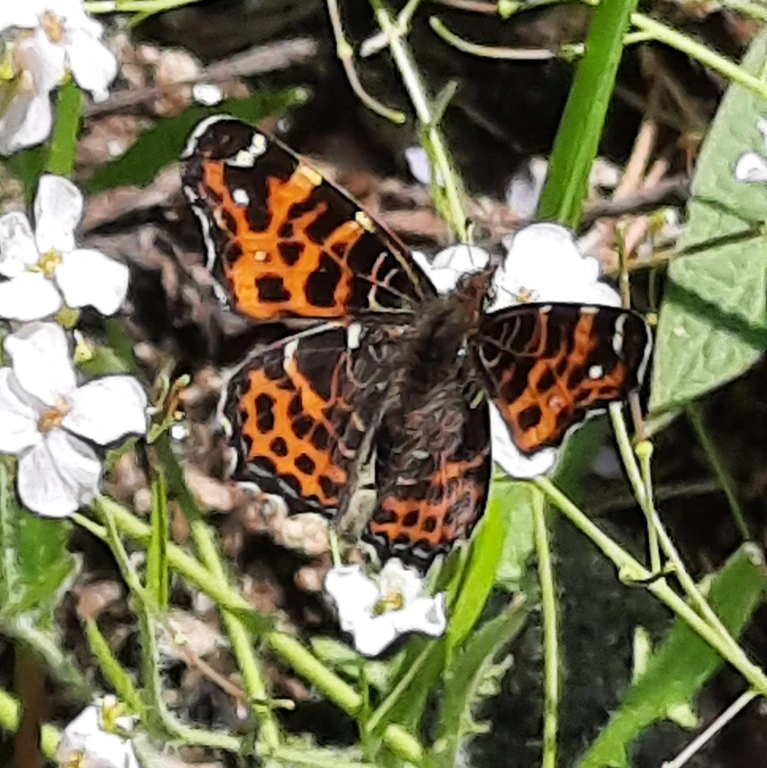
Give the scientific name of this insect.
Araschnia levana
